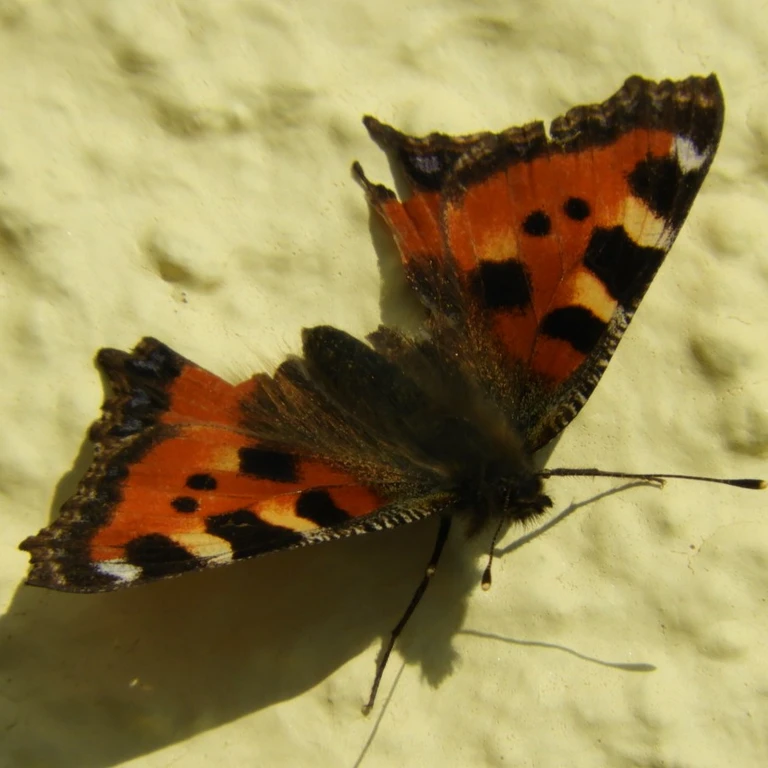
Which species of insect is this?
Aglais urticae
